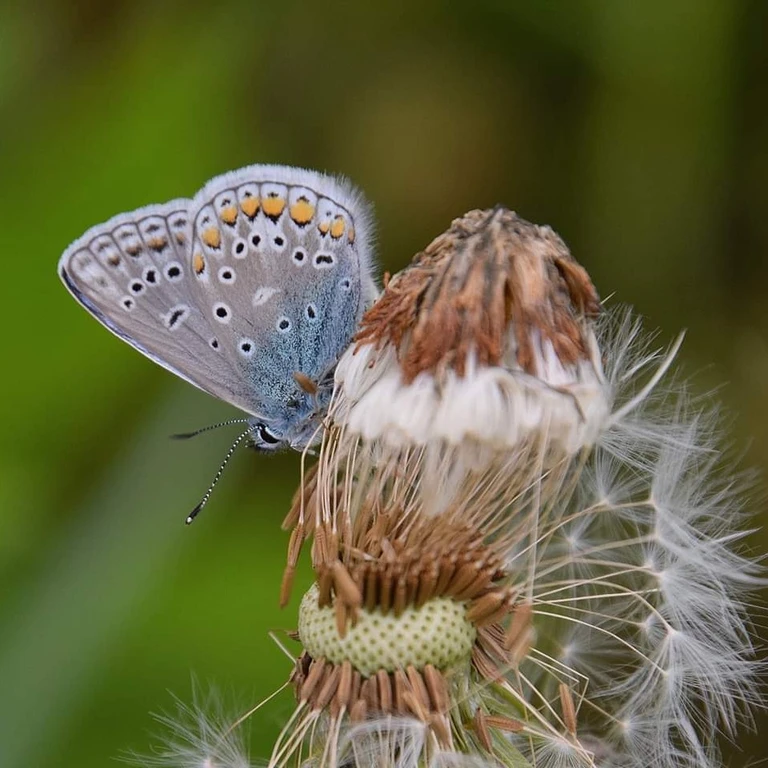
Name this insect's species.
Polyommatus icarus
